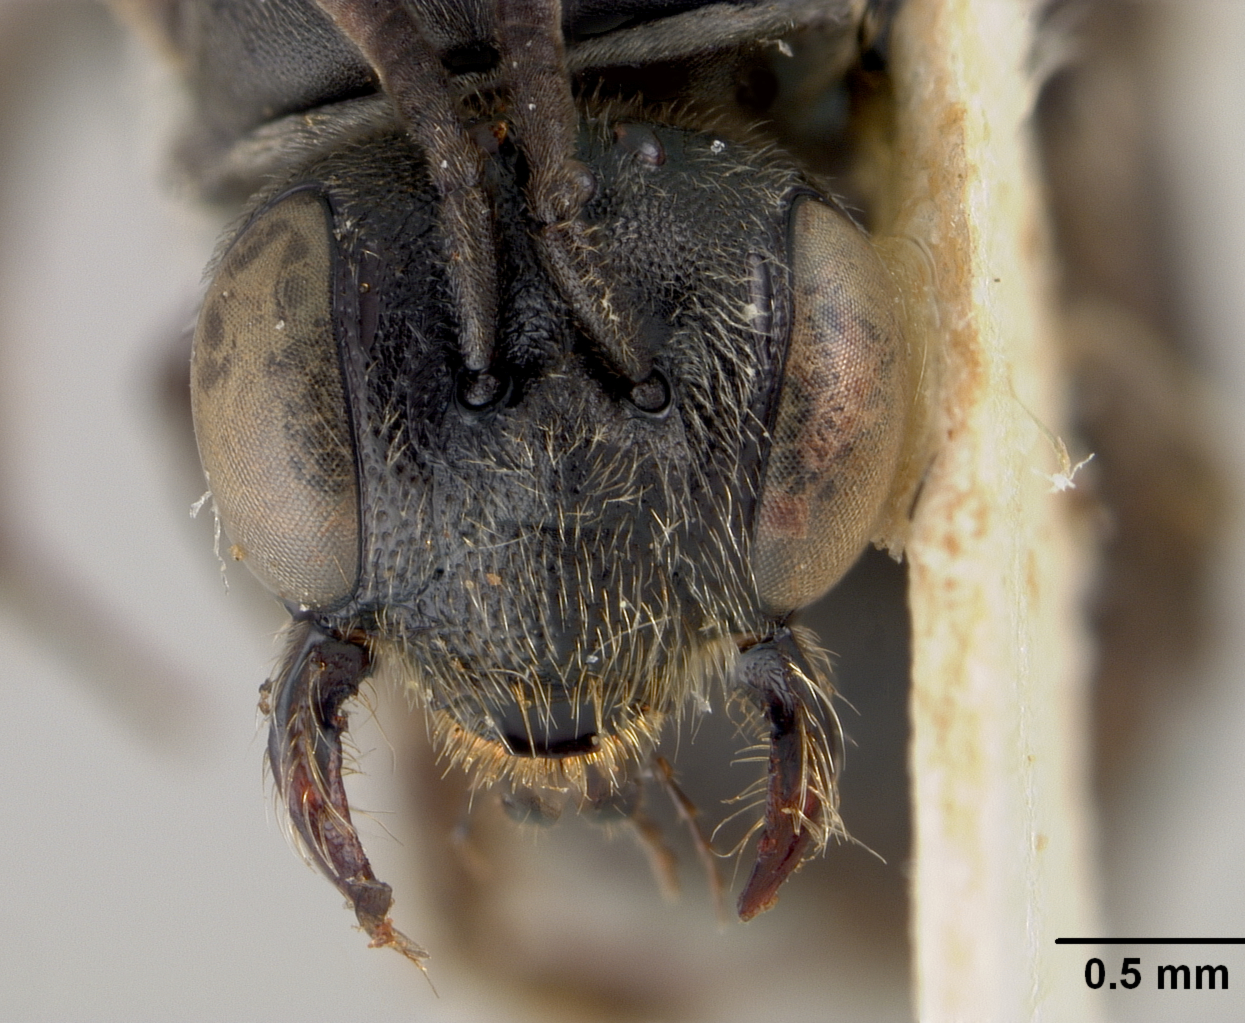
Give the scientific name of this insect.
Heterosarus succinctus
